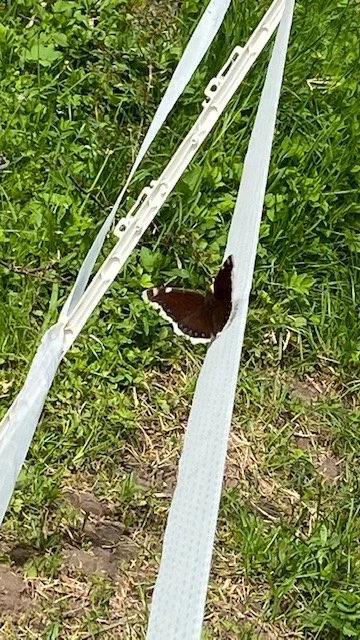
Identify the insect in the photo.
Nymphalis antiopa
